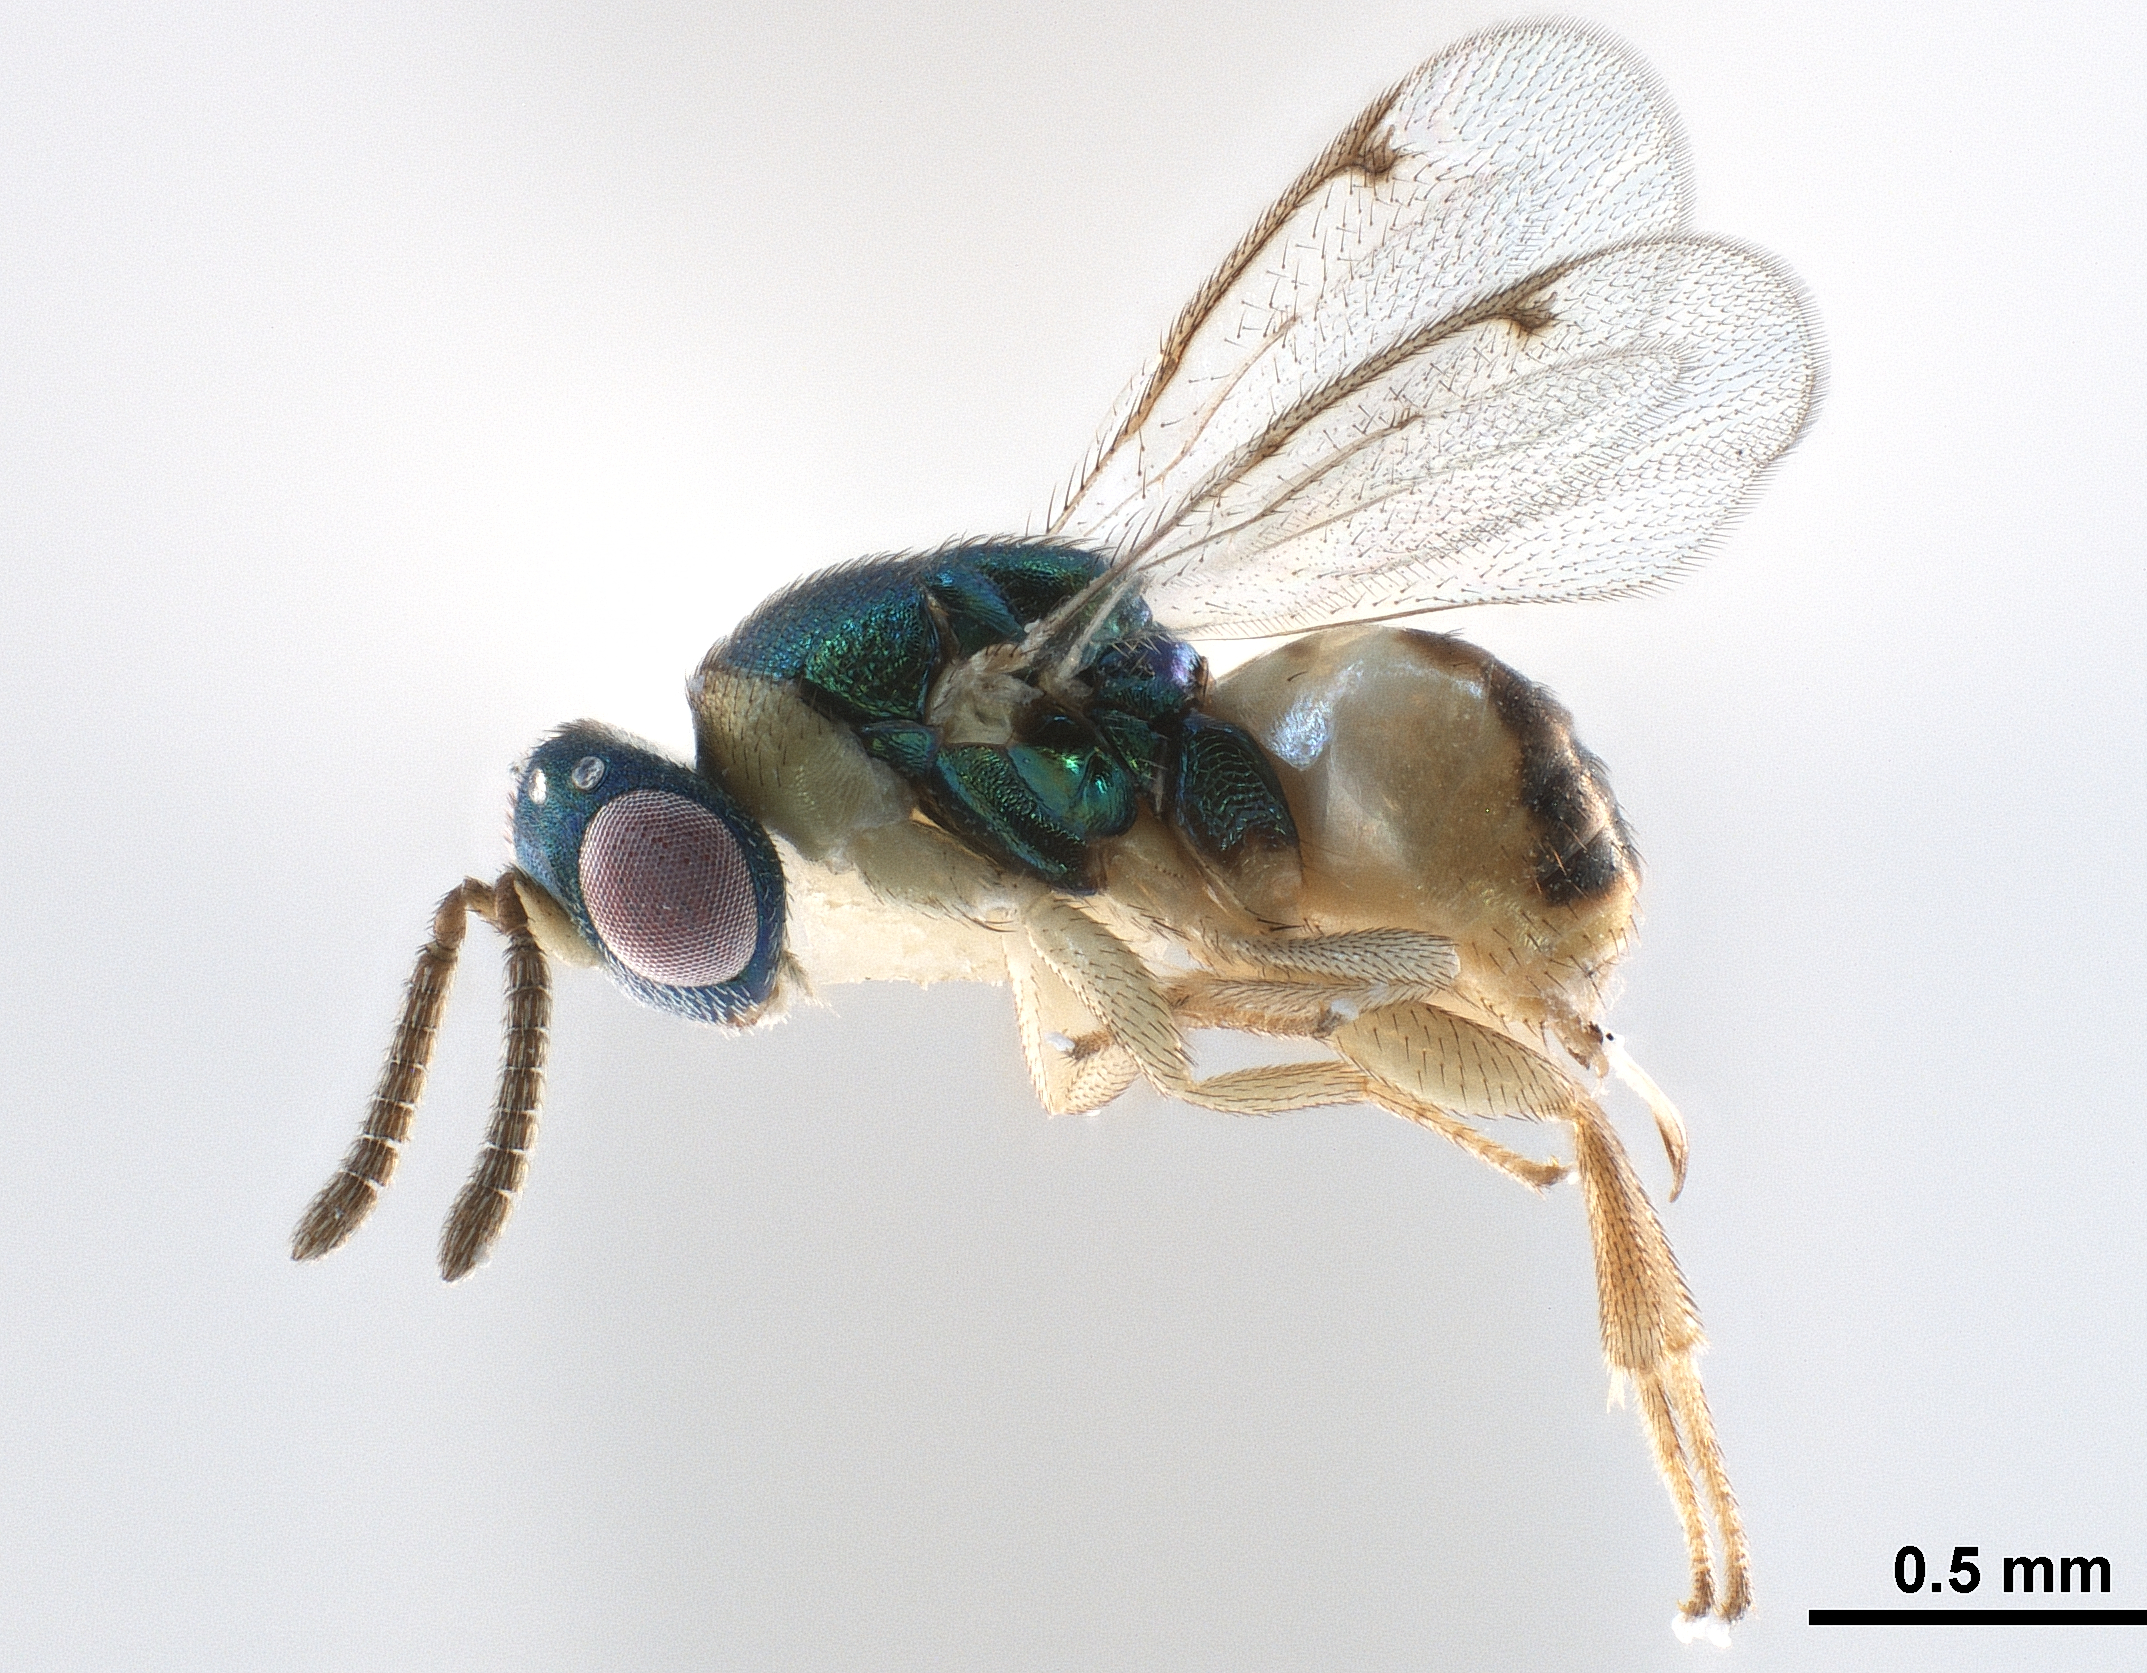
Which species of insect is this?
Torymoides sulcius
